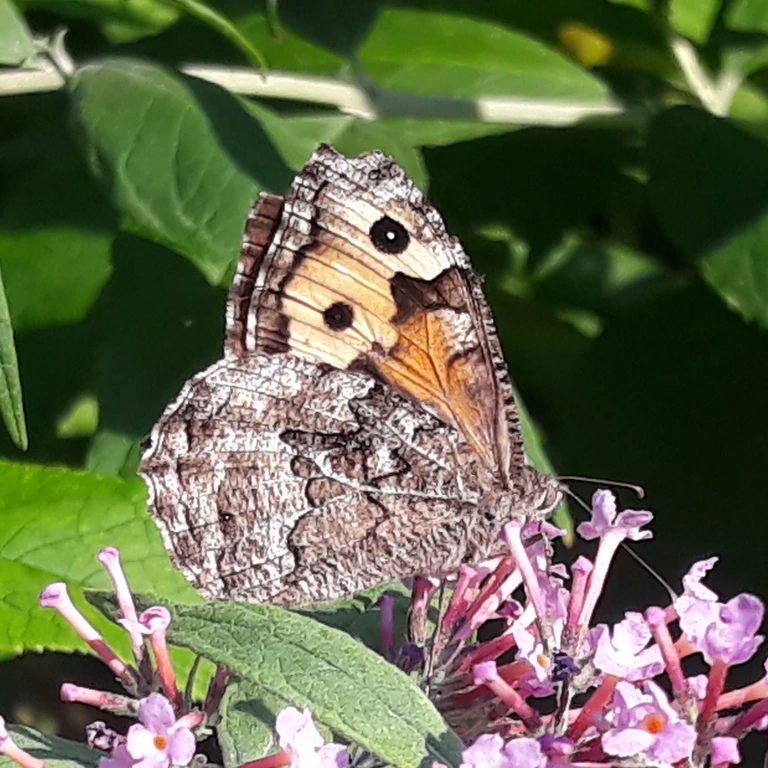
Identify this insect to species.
Hipparchia semele
